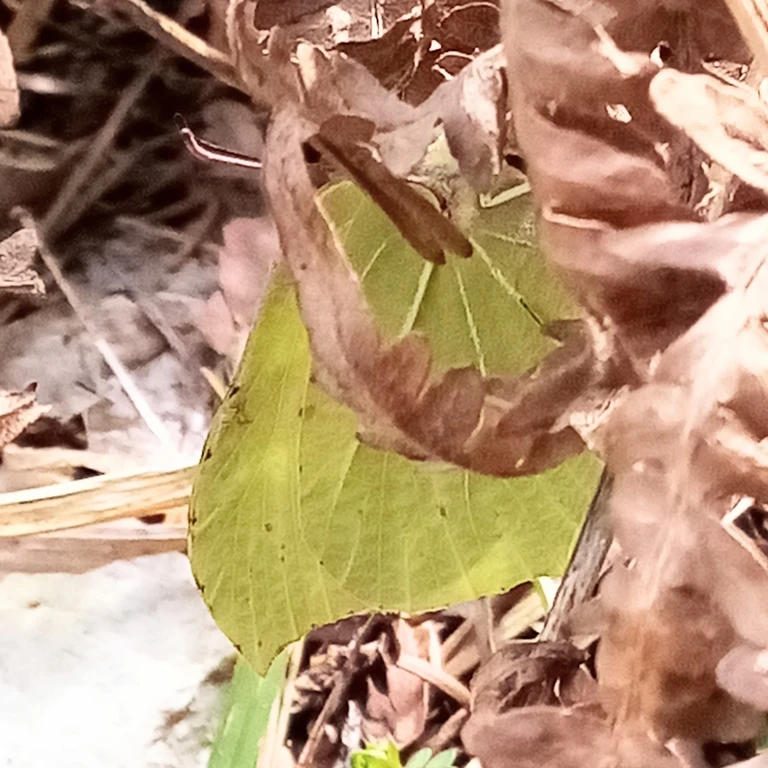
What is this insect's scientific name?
Gonepteryx rhamni
